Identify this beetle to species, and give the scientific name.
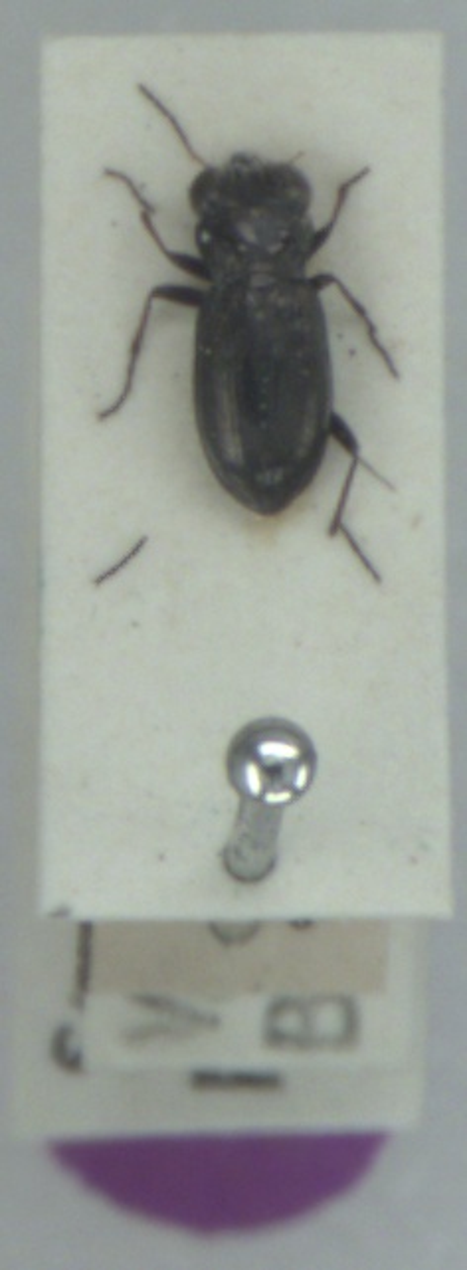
Notiophilus germinyi
